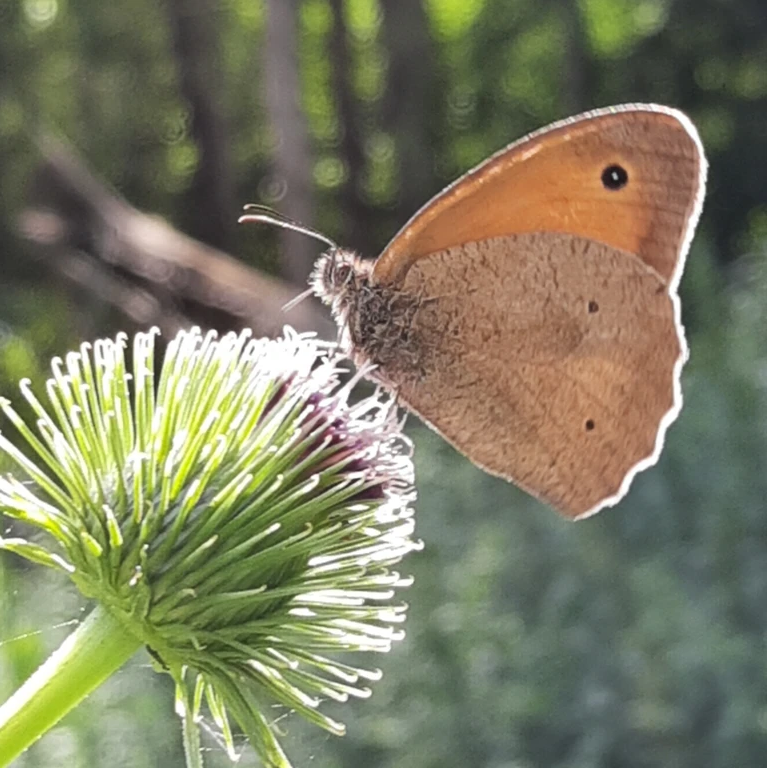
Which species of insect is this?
Maniola jurtina
